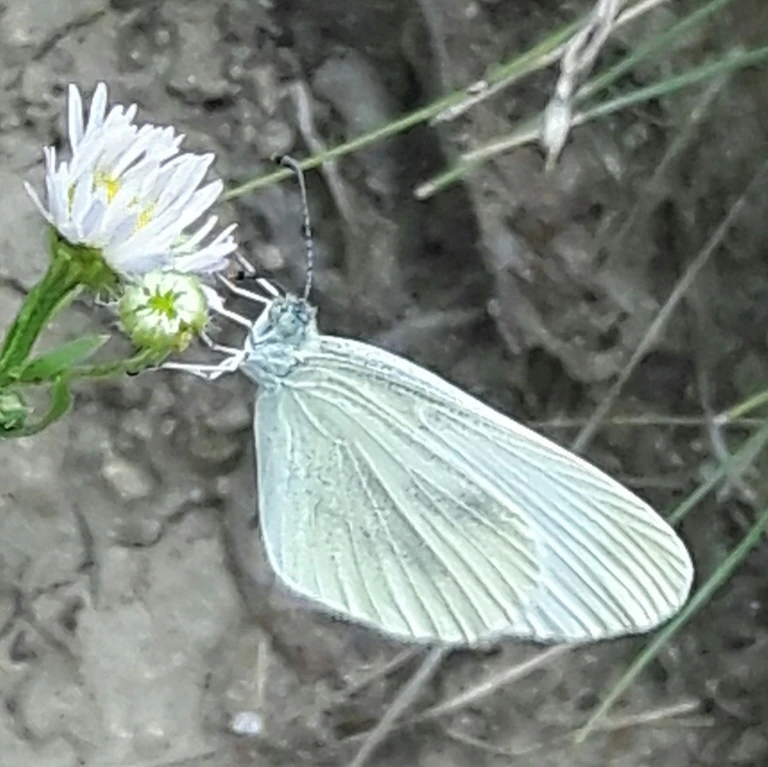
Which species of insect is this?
Leptidea sinapis/juvernica
